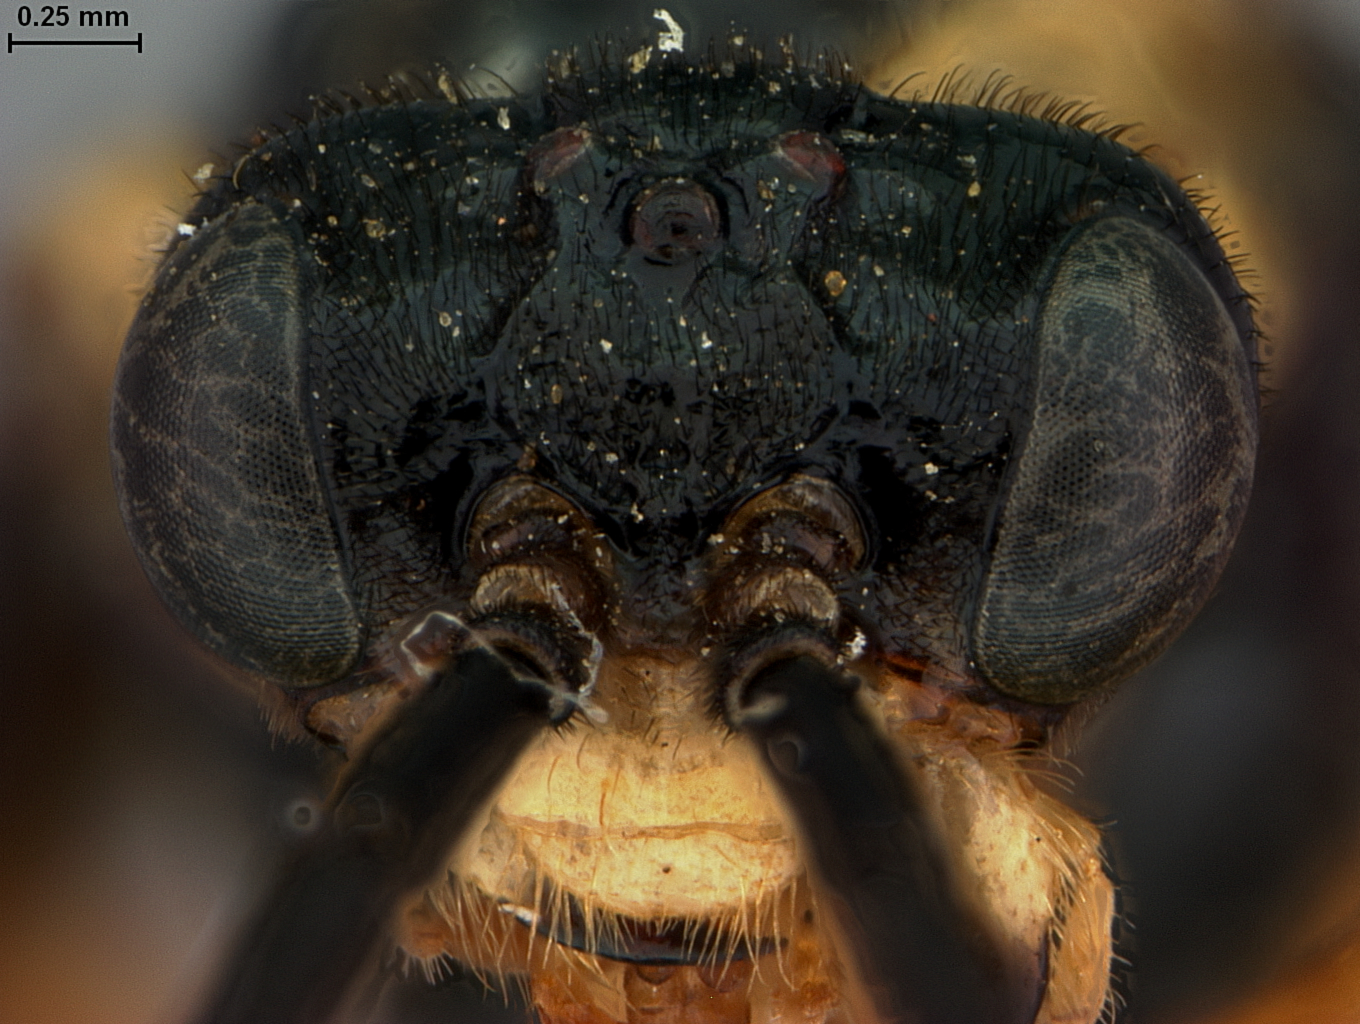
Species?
Stromboceros xanthogaster
